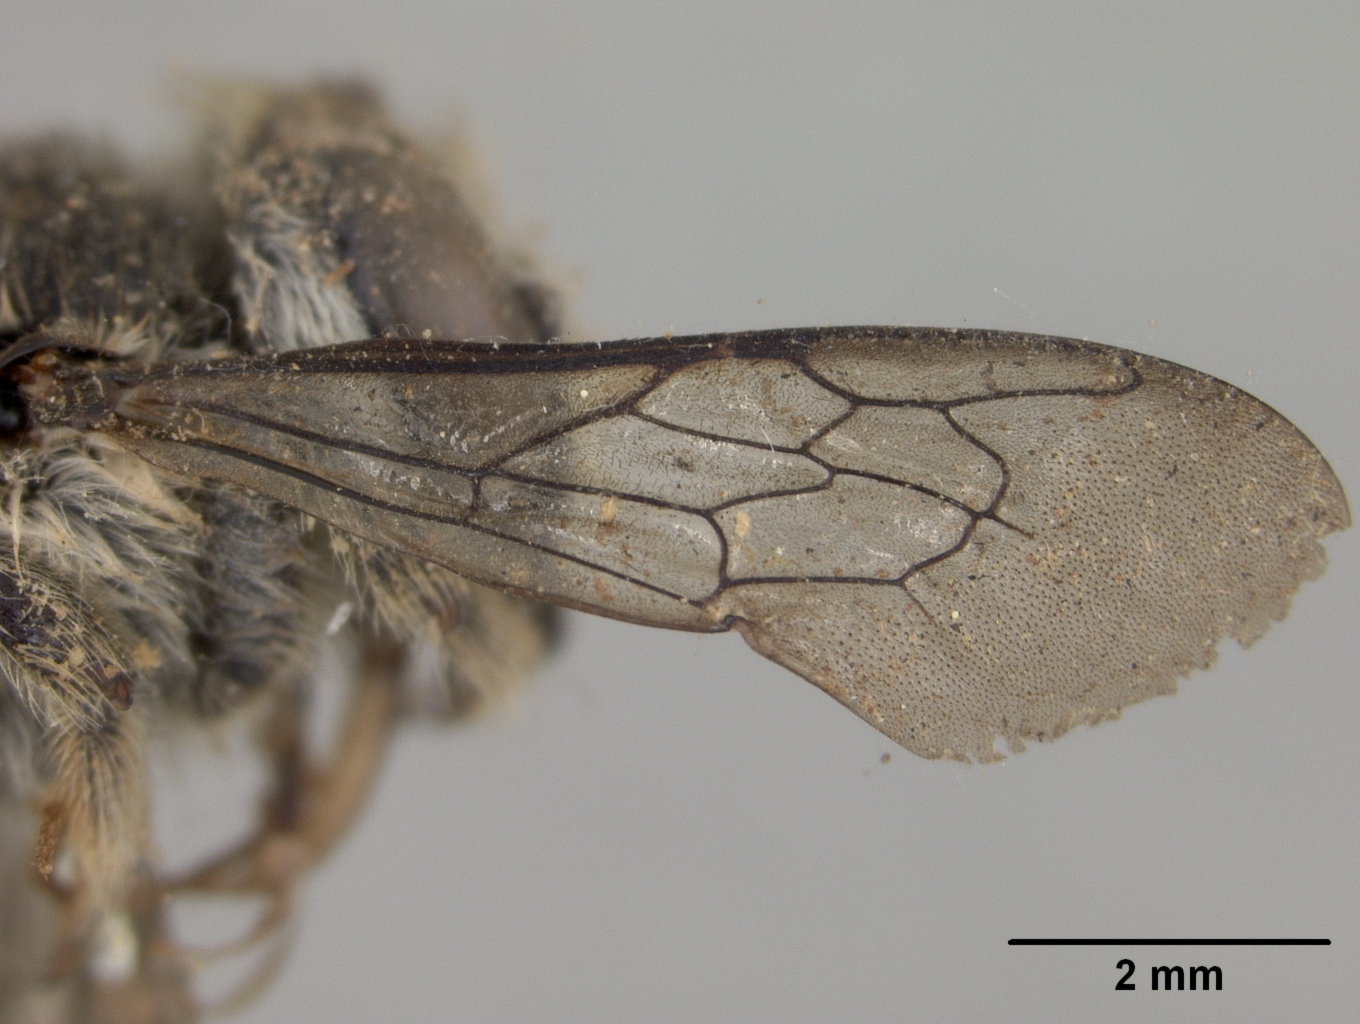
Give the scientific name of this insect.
Megachile caricina
